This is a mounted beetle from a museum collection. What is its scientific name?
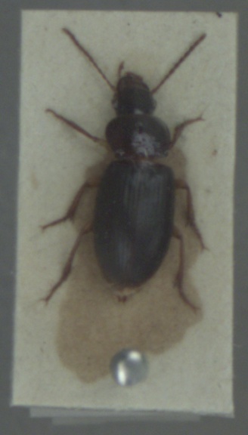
Ophonus rufibarbis
